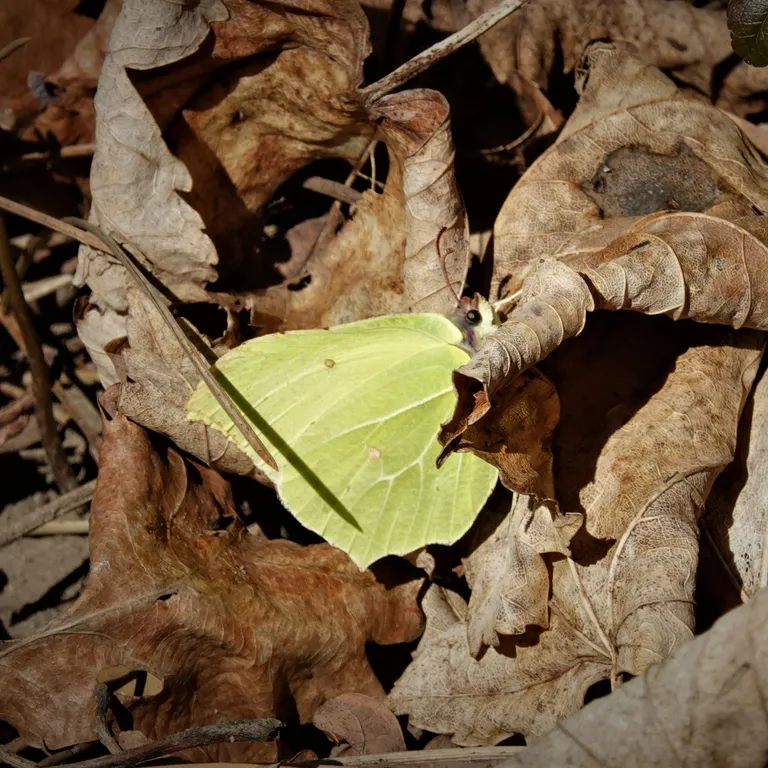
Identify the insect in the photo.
Gonepteryx rhamni
